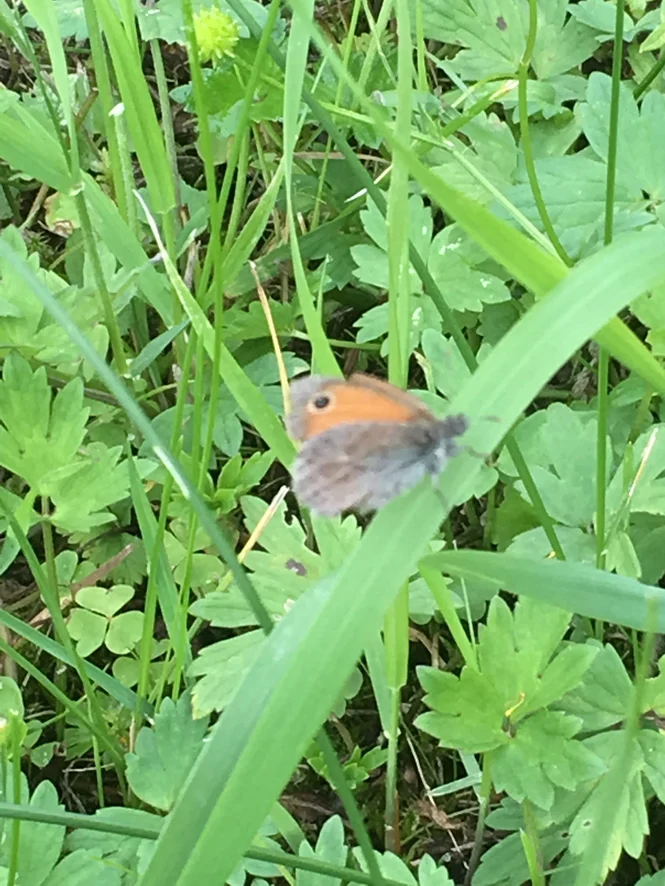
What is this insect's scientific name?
Coenonympha pamphilus
